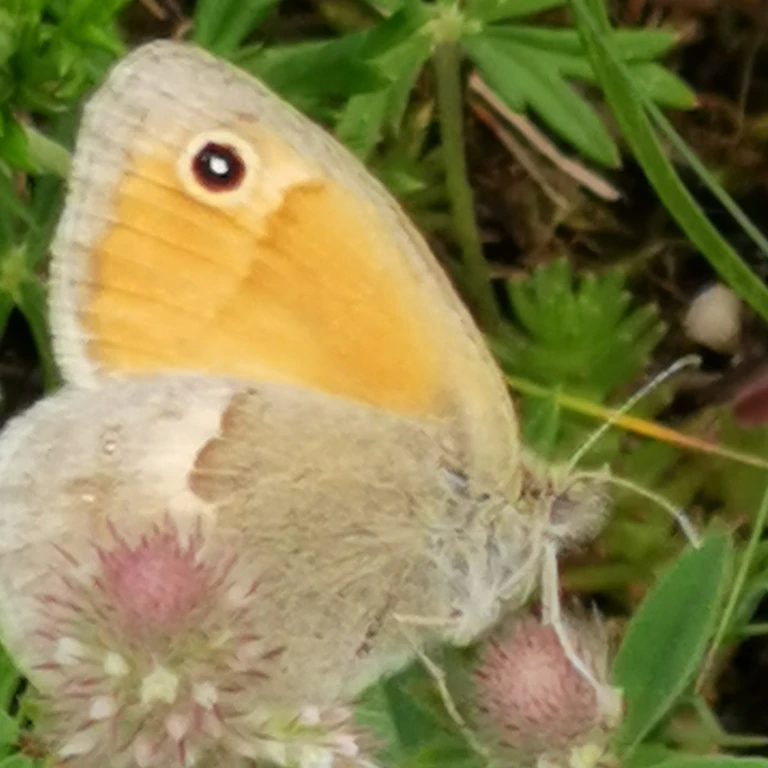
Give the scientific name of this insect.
Coenonympha pamphilus
